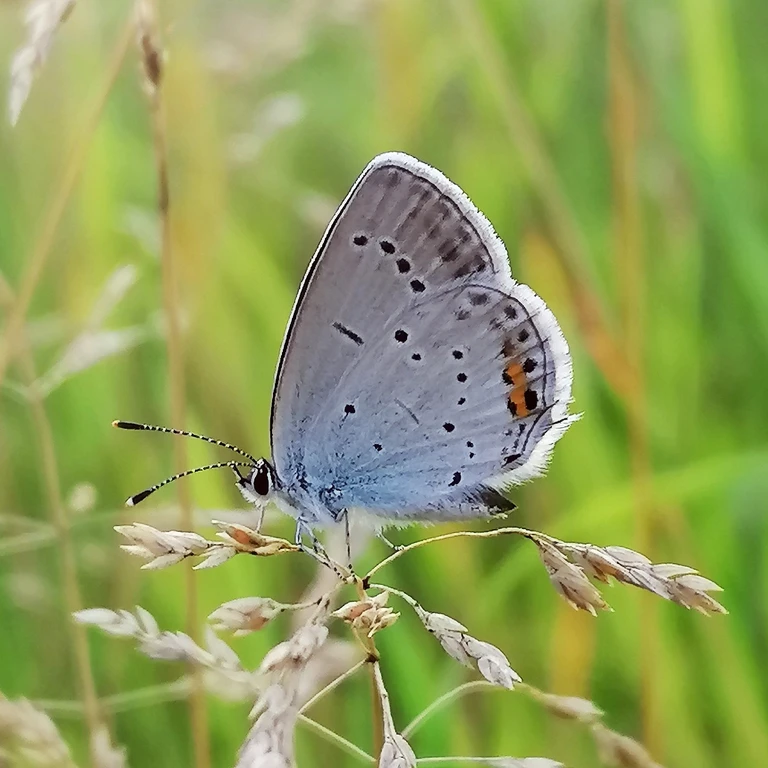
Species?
Cupido argiades (also Elkalyce argiades)
